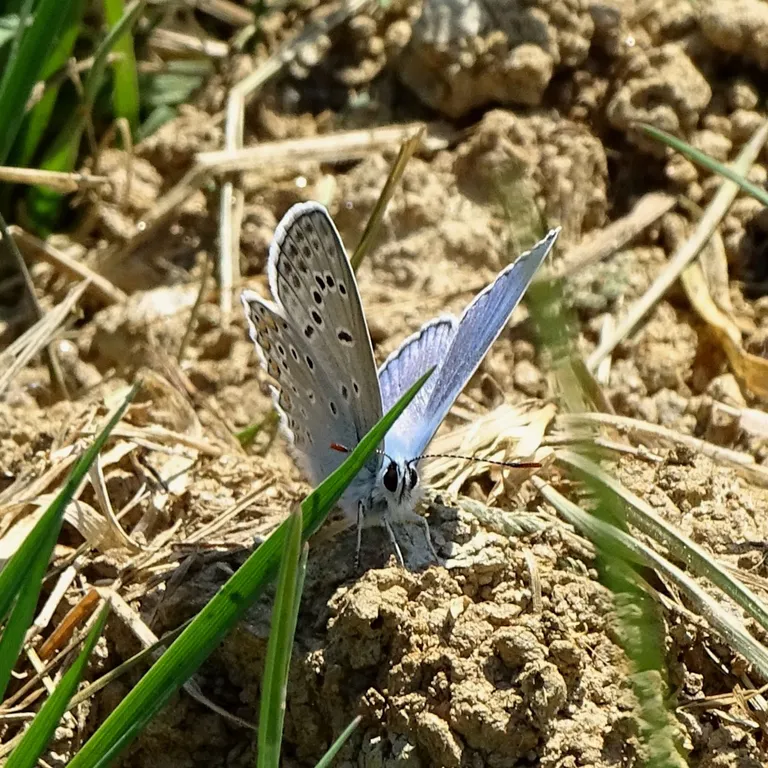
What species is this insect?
Polyommatus icarus
